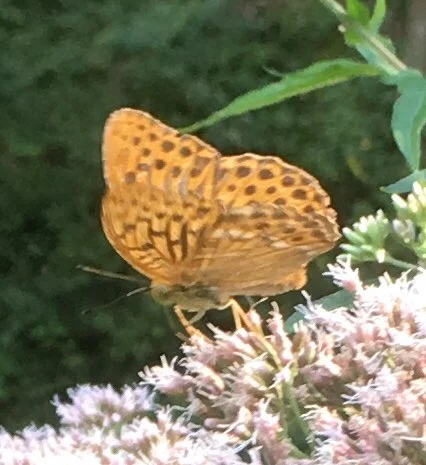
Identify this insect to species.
Argynnis paphia
